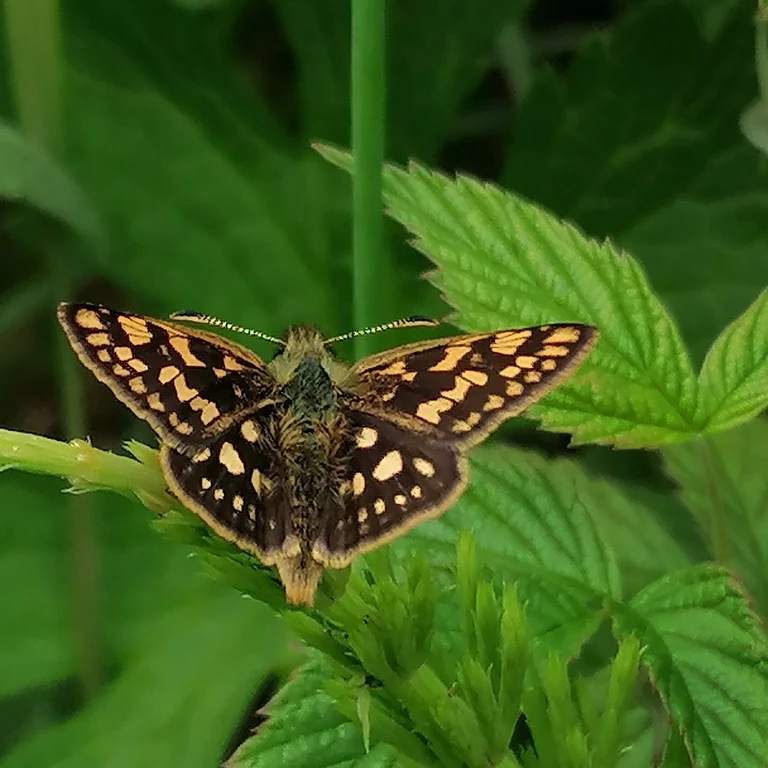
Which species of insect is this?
Carterocephalus palaemon
